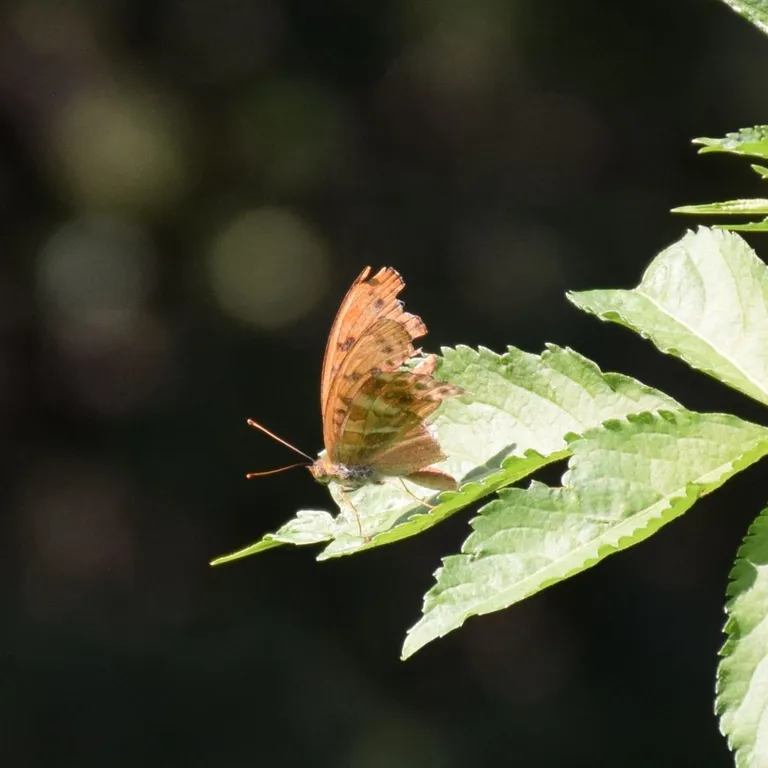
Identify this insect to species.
Argynnis paphia
